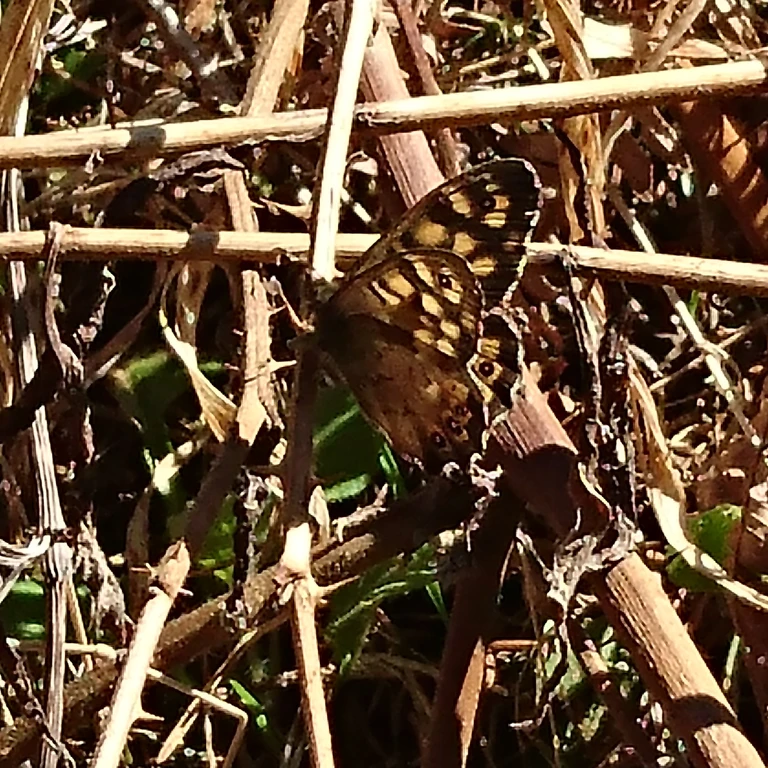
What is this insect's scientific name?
Pararge aegeria
